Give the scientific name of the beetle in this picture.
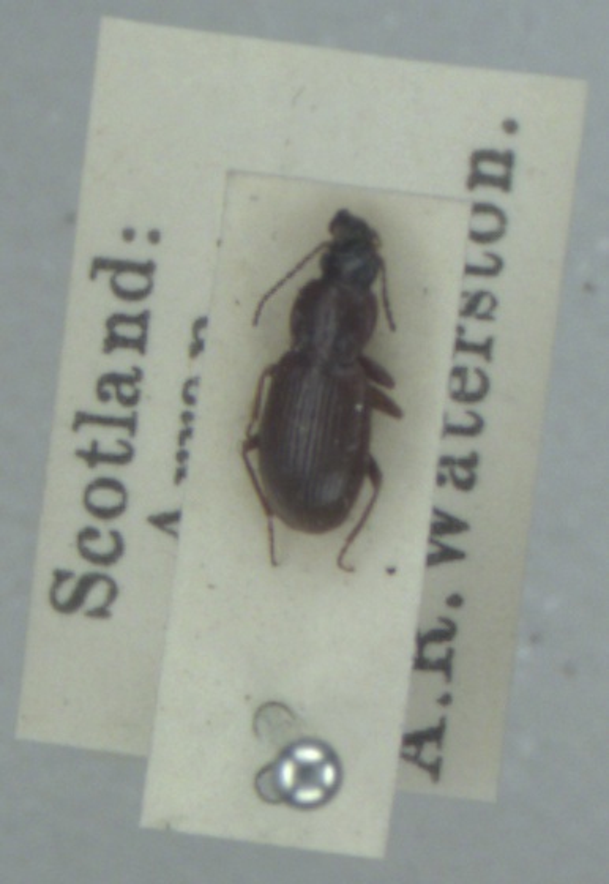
Pterostichus diligens
